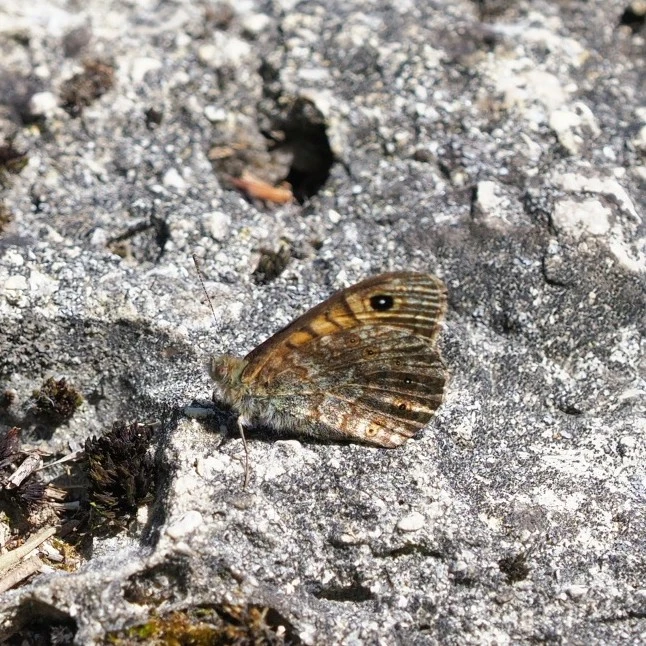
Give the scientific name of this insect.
Lasiommata megera (also Pararge megera)
